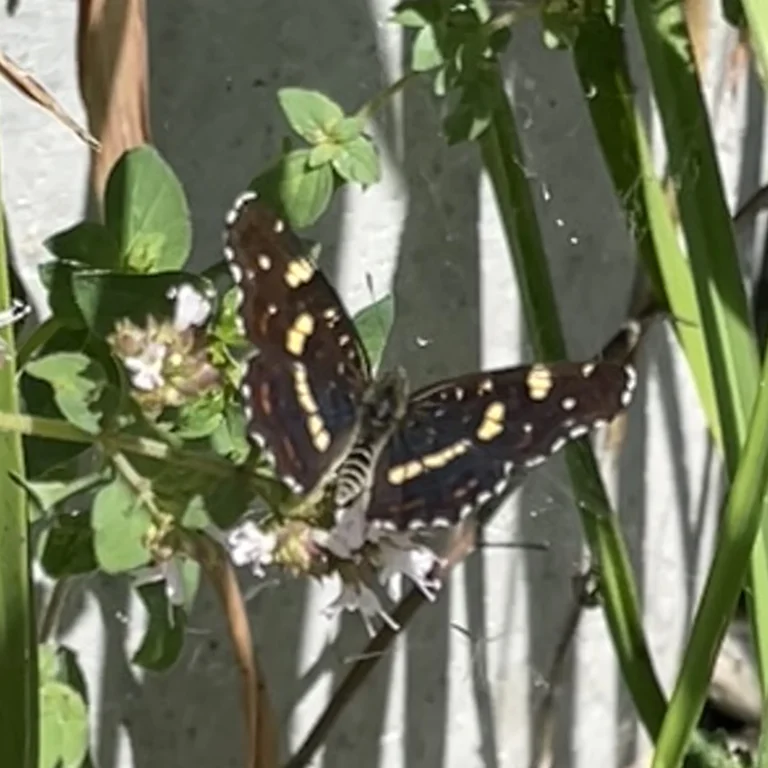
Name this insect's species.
Araschnia levana
